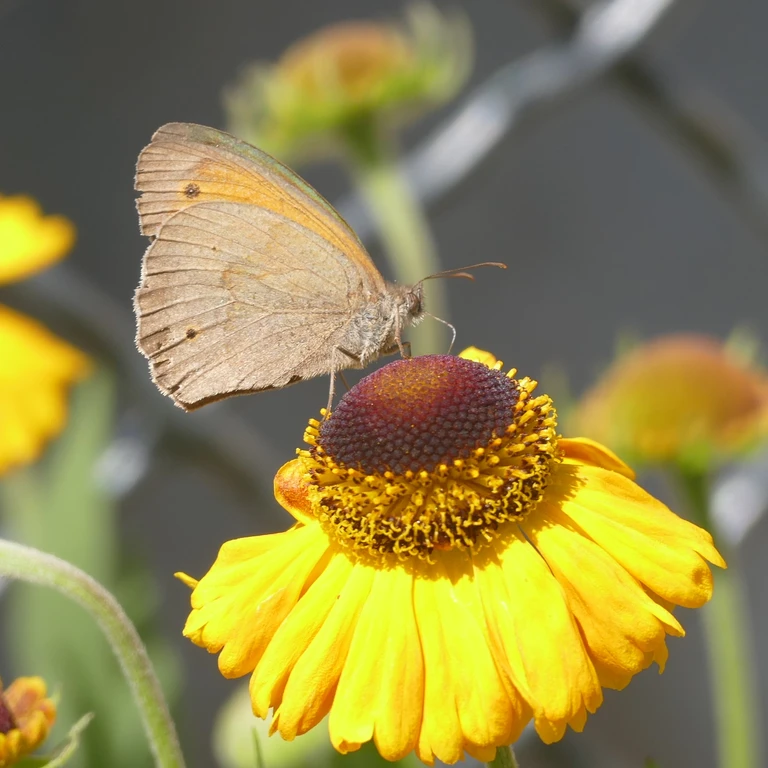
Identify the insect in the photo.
Maniola jurtina
